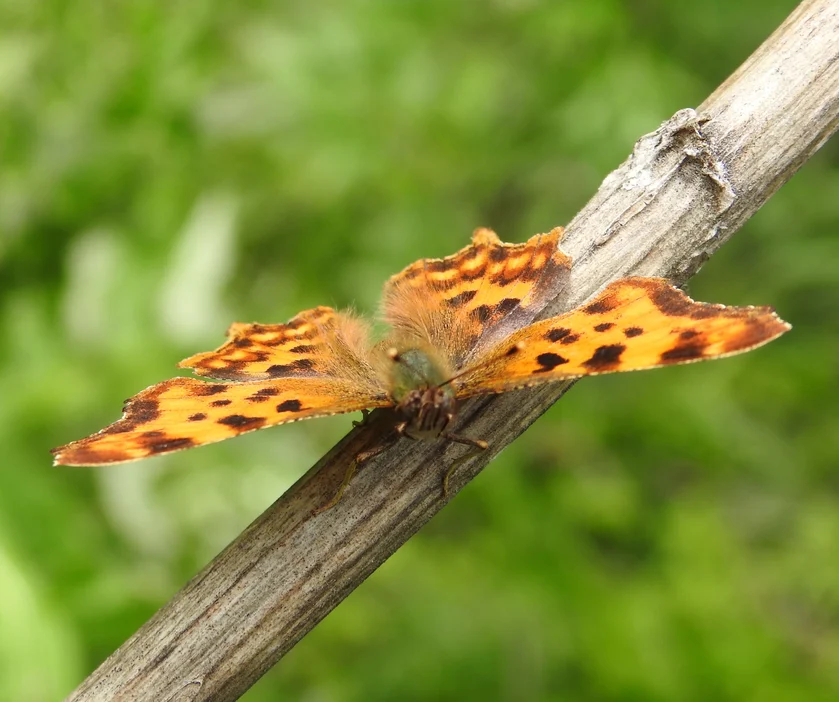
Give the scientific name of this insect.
Polygonia c-album
